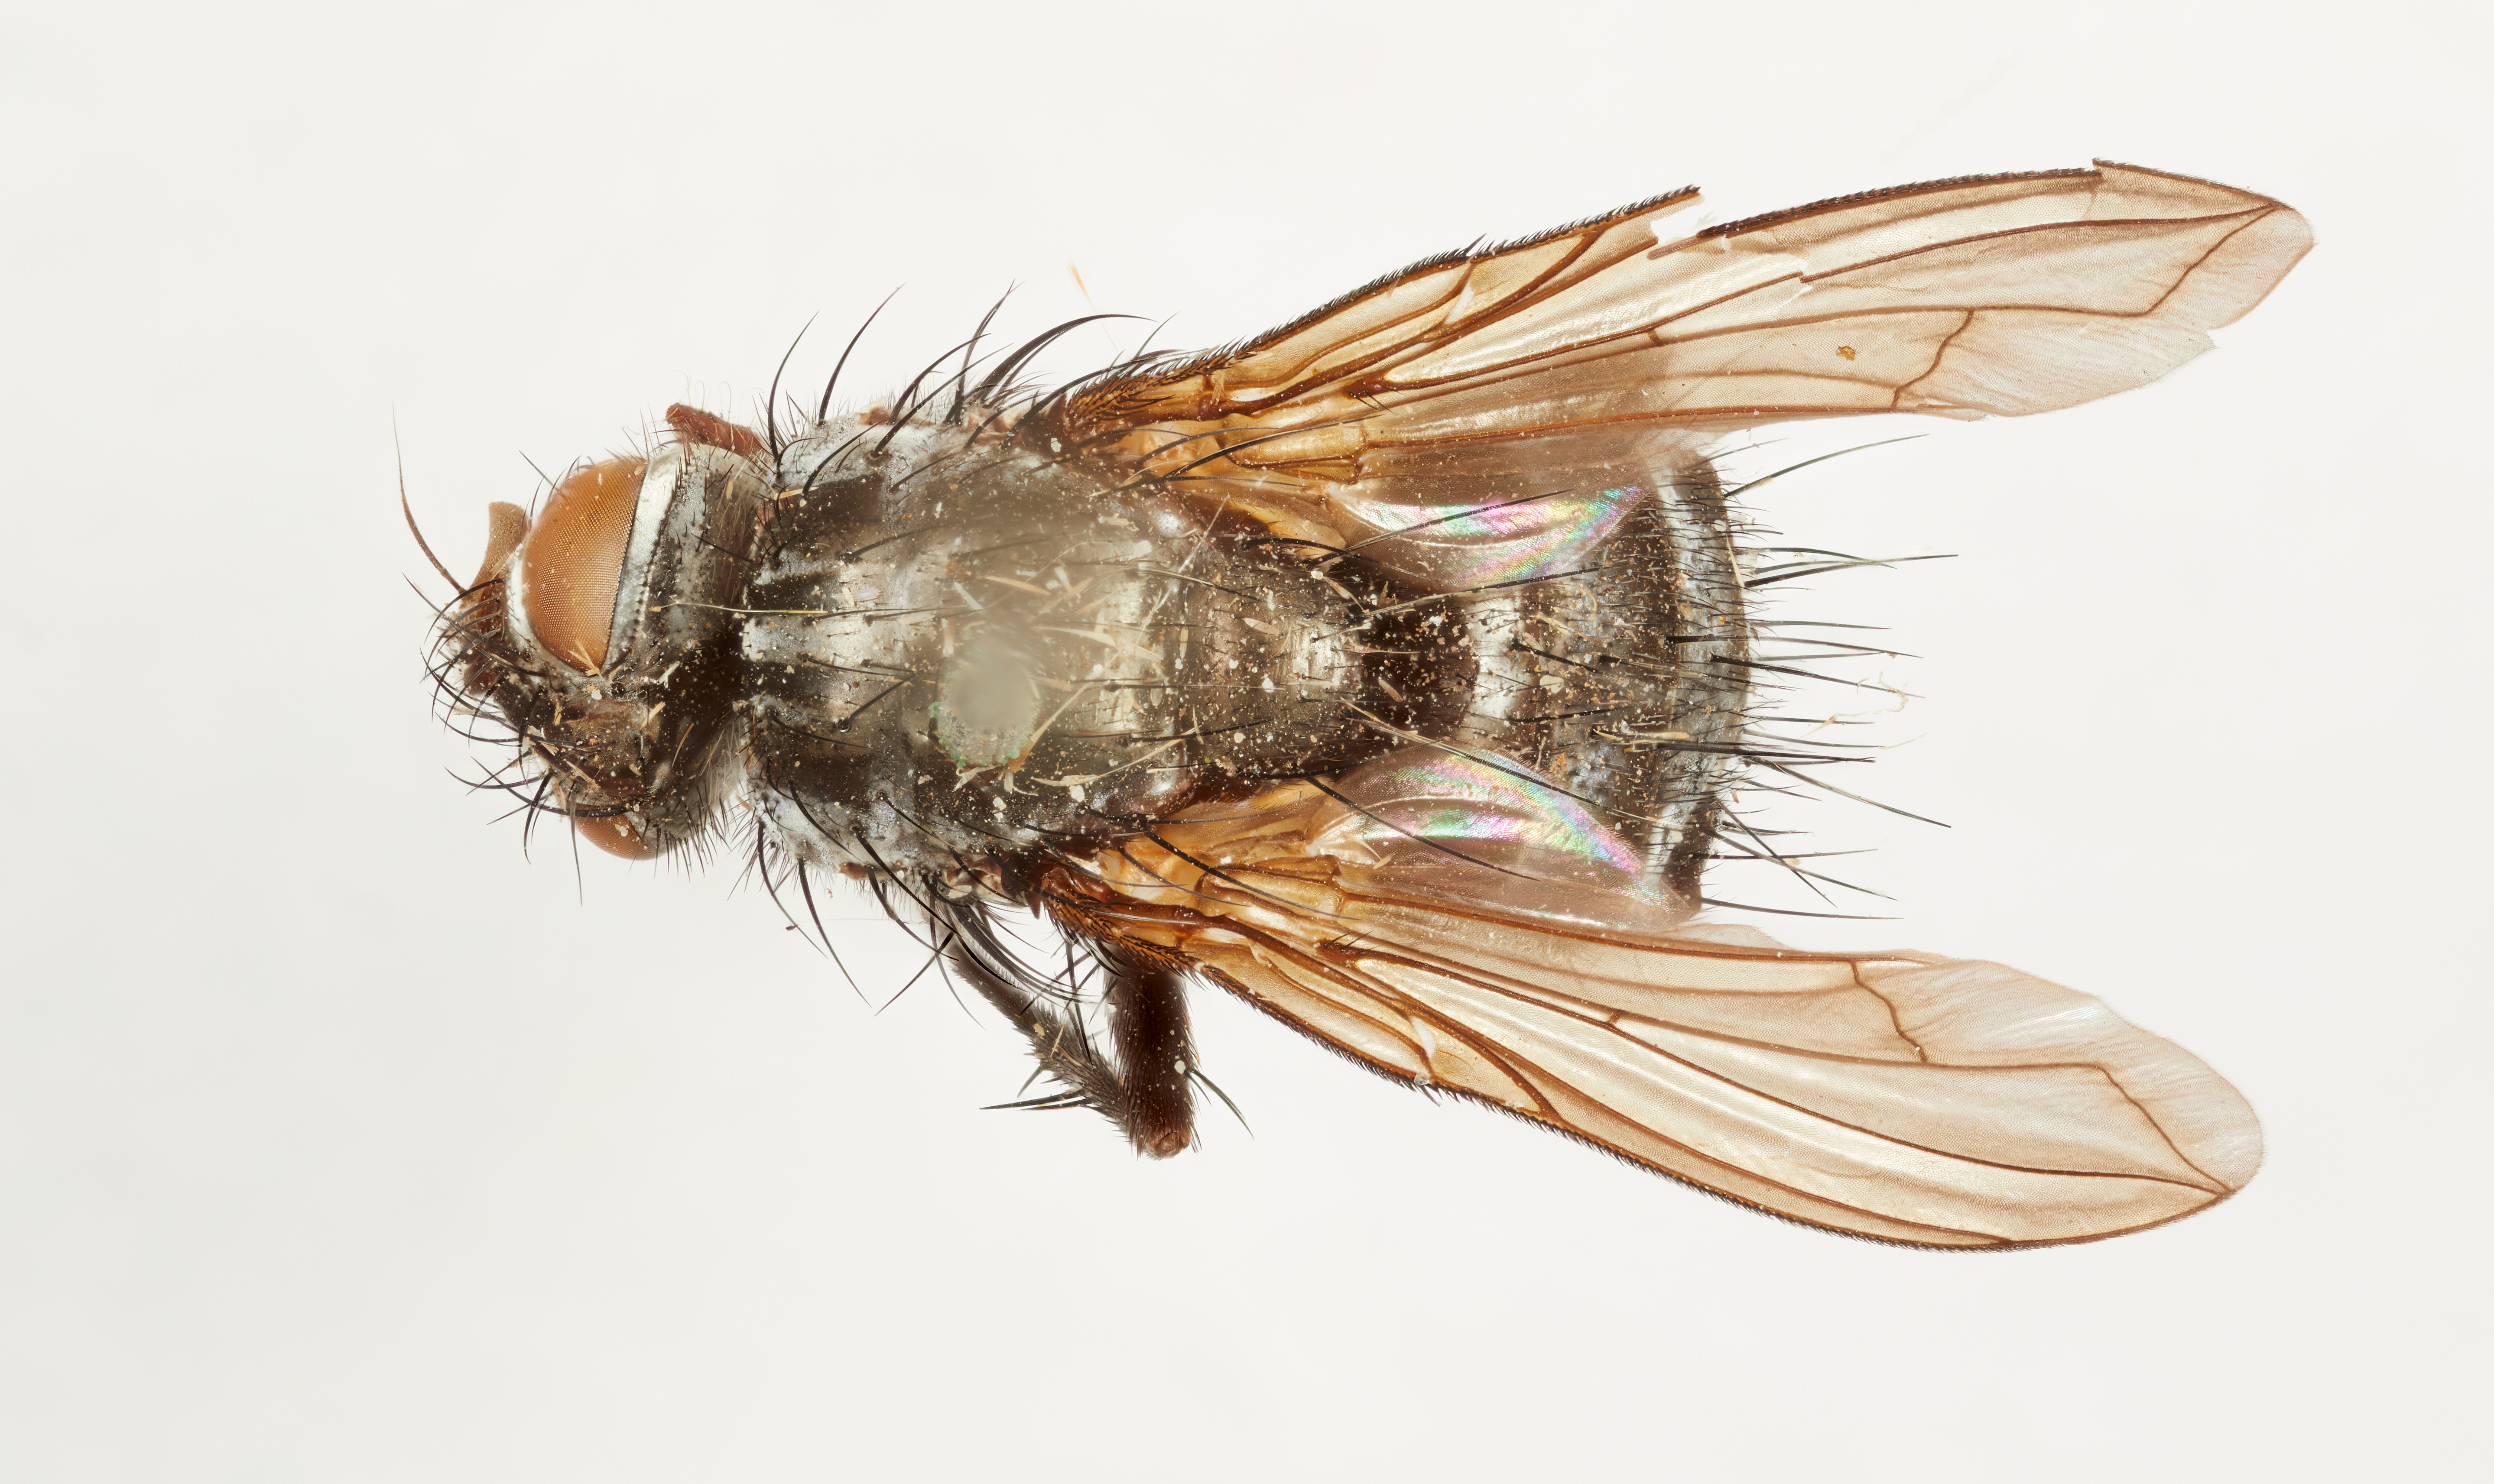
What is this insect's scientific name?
Degeeria washingtonae
